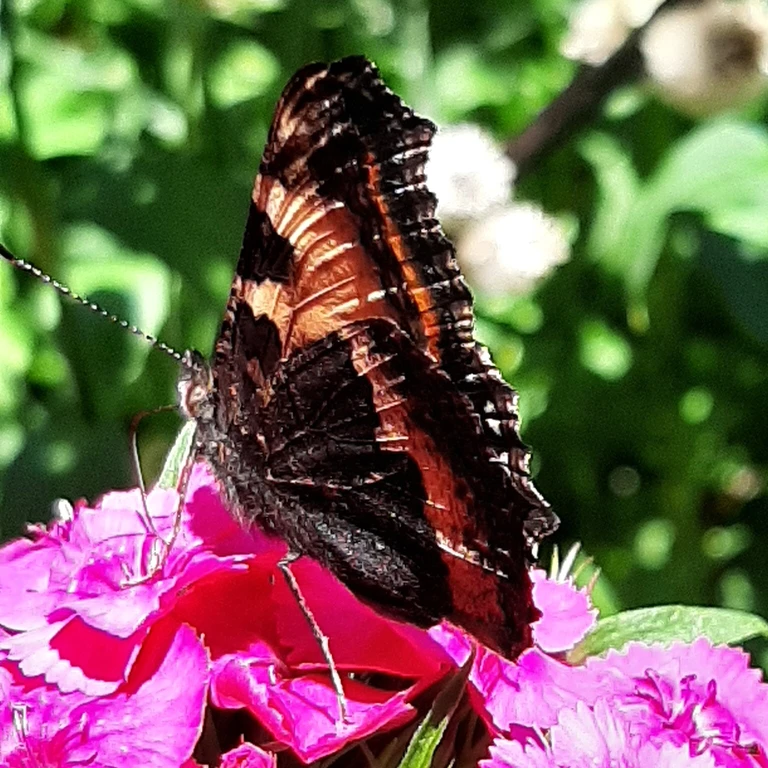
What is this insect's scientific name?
Aglais urticae
